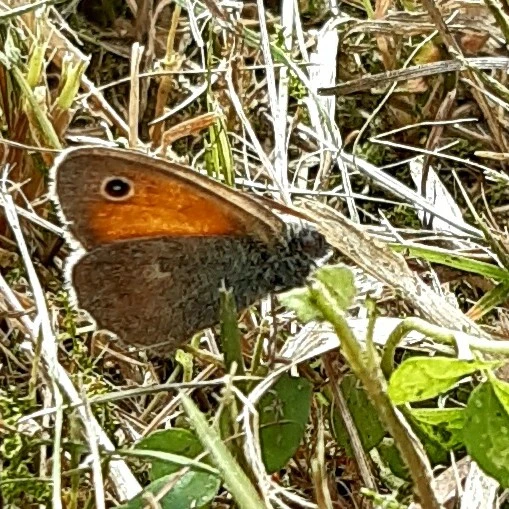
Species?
Coenonympha pamphilus
